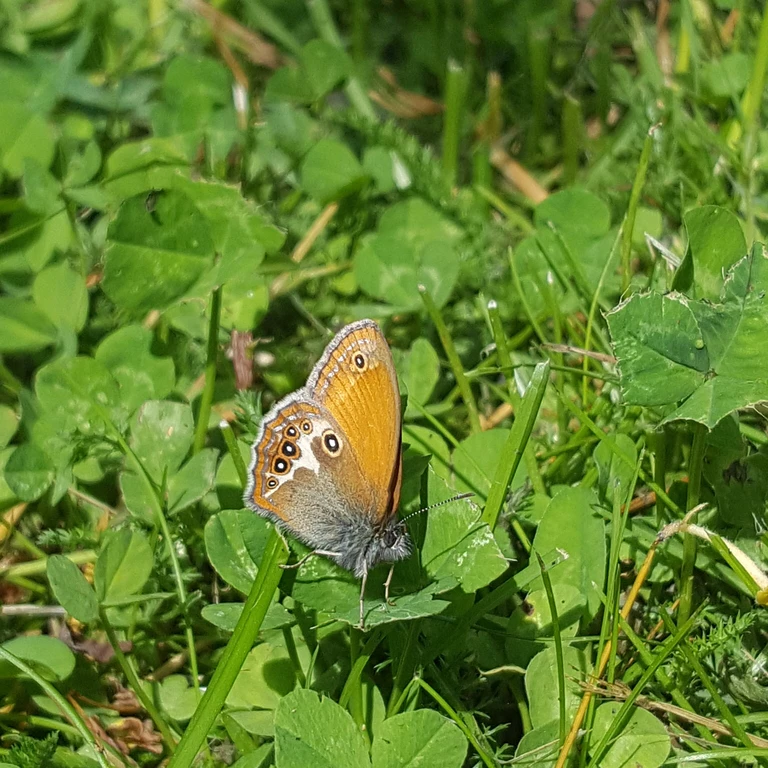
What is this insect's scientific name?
Coenonympha arcania
